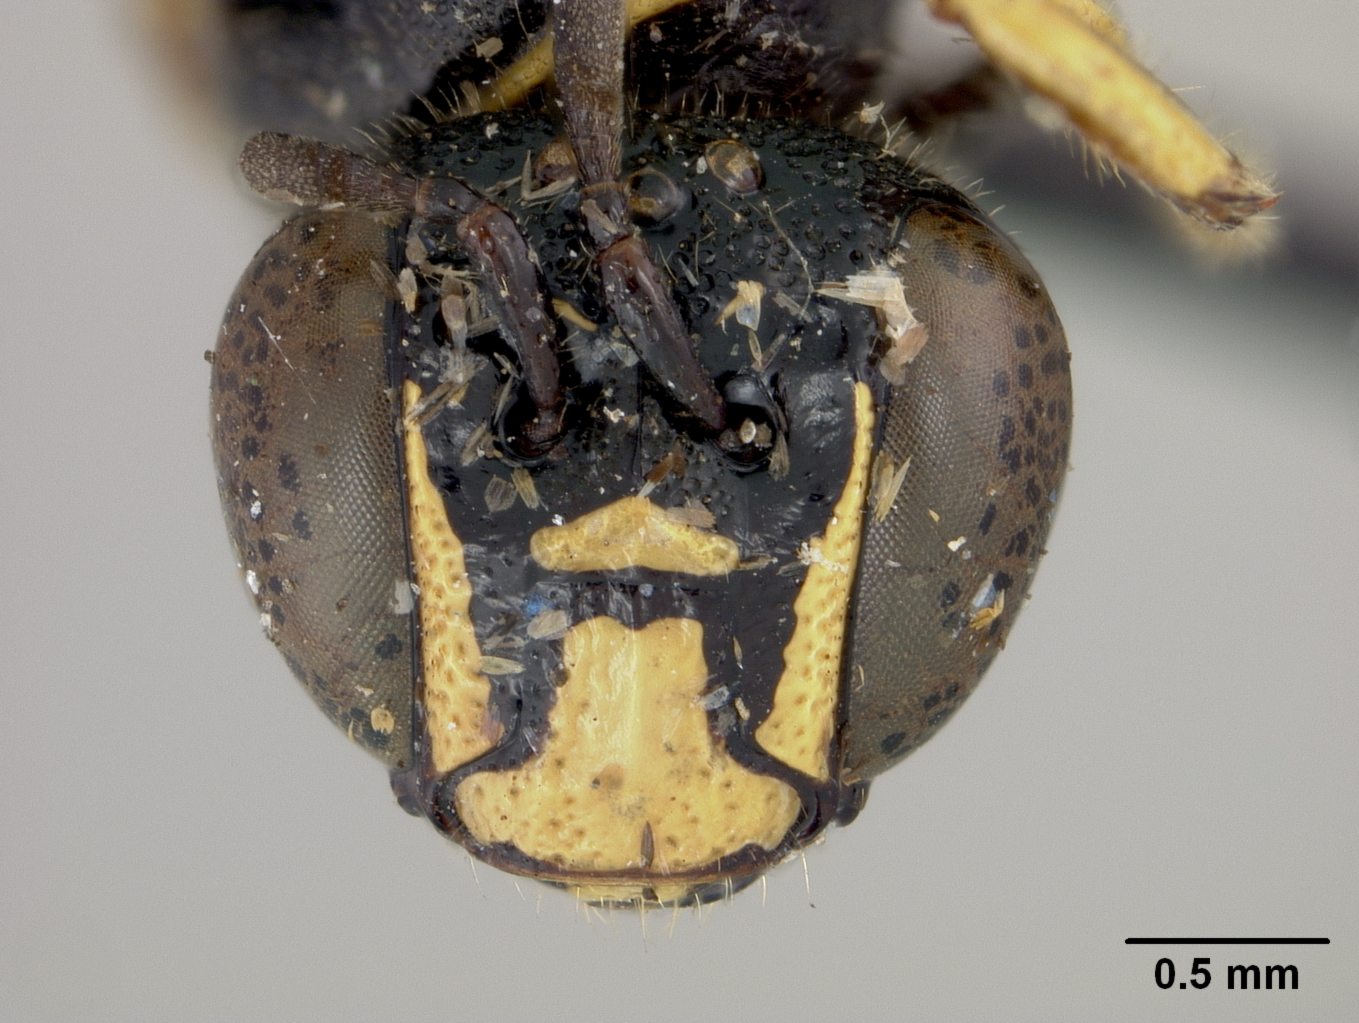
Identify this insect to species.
Ceratina obtusicauda
